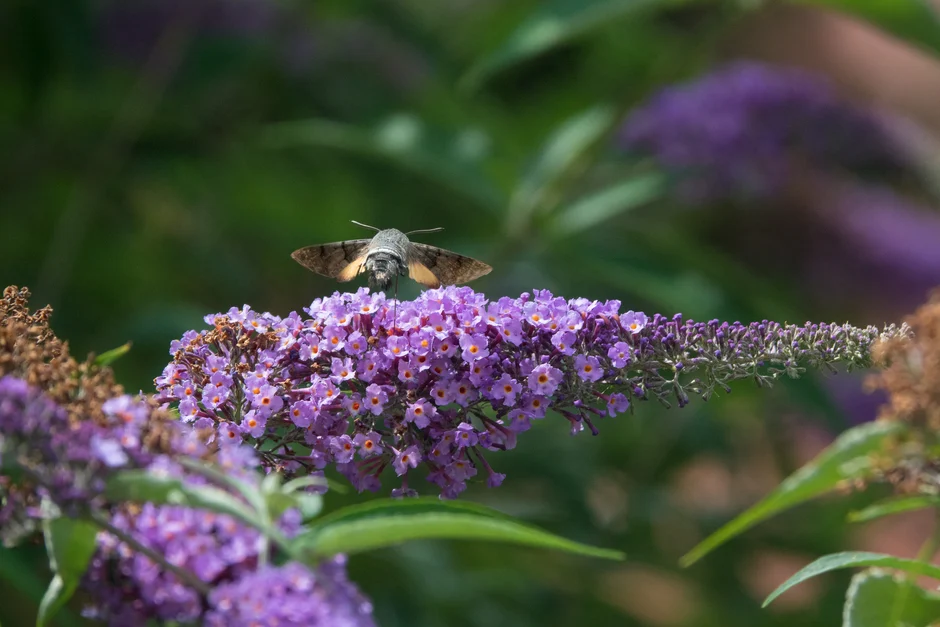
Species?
Macroglossum stellatarum
